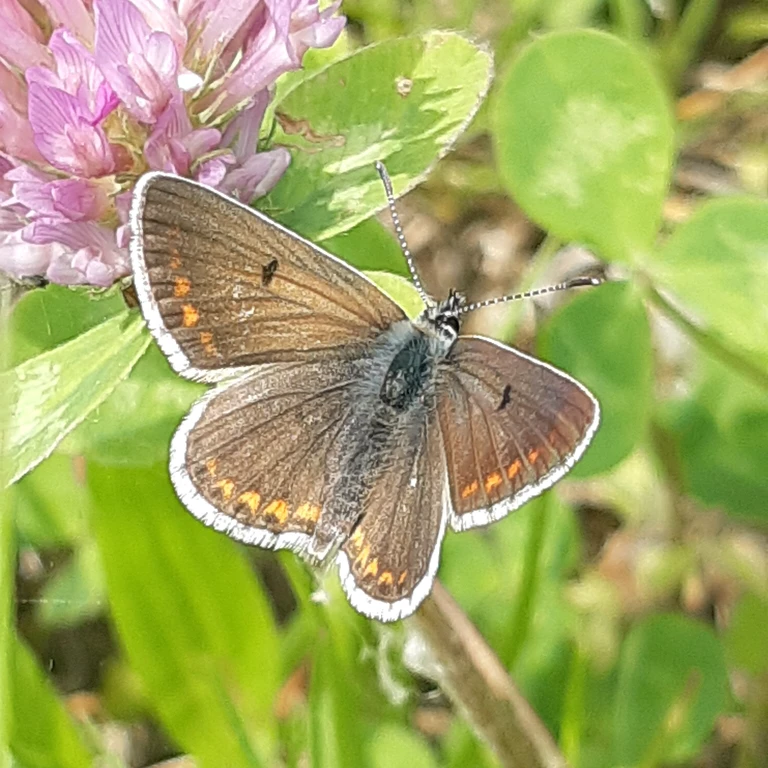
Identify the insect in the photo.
Aricia agestis/artaxerxes
